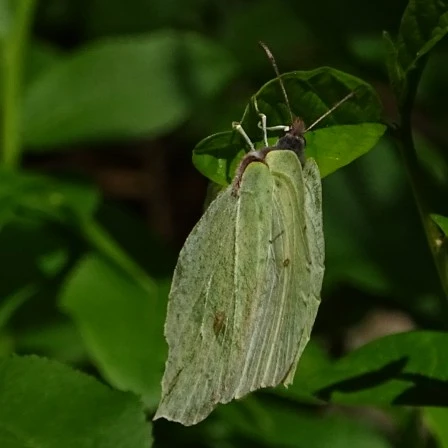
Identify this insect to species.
Gonepteryx rhamni
